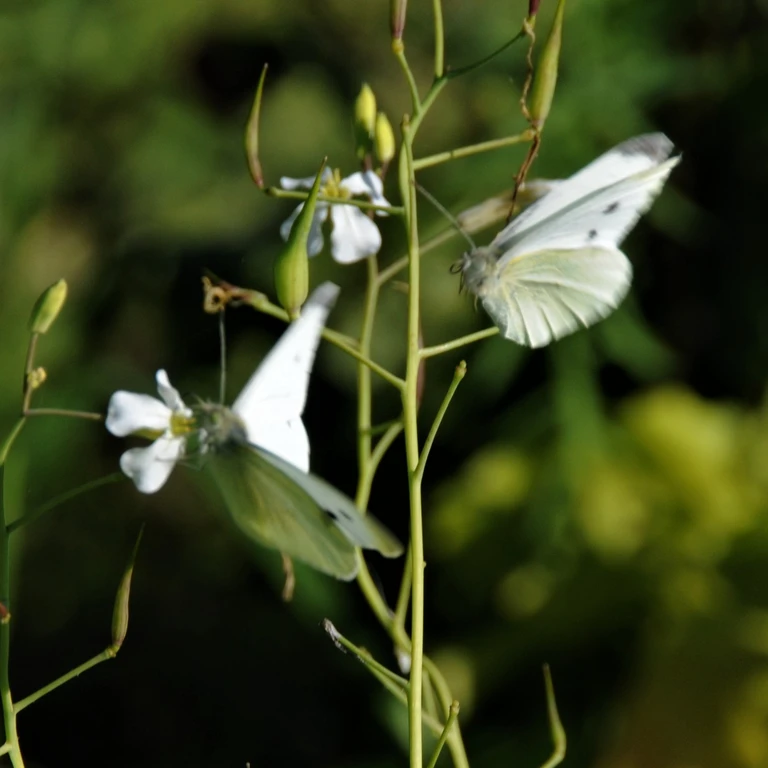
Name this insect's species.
Pieris rapae
